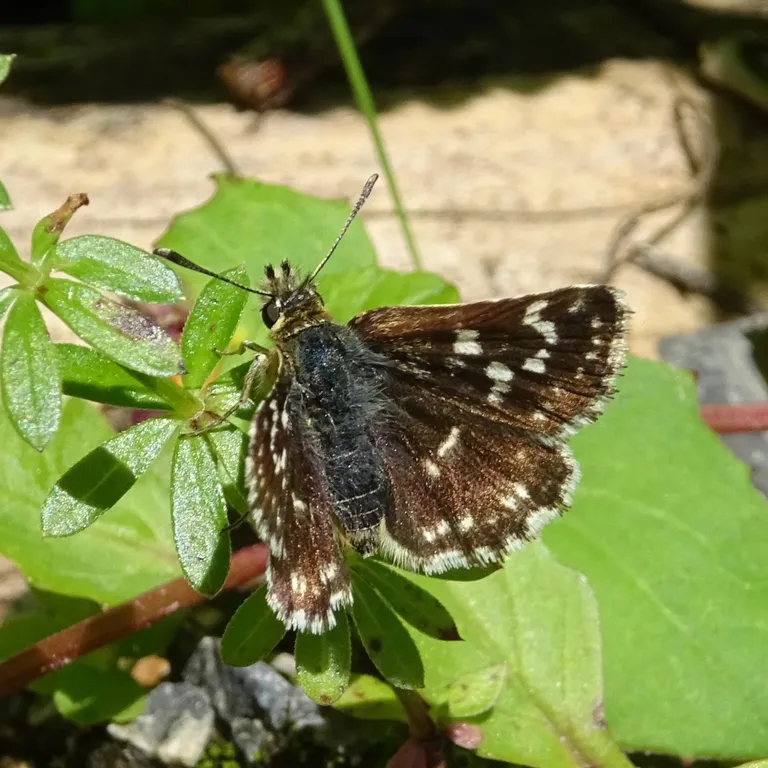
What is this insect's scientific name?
Spialia sertorius
